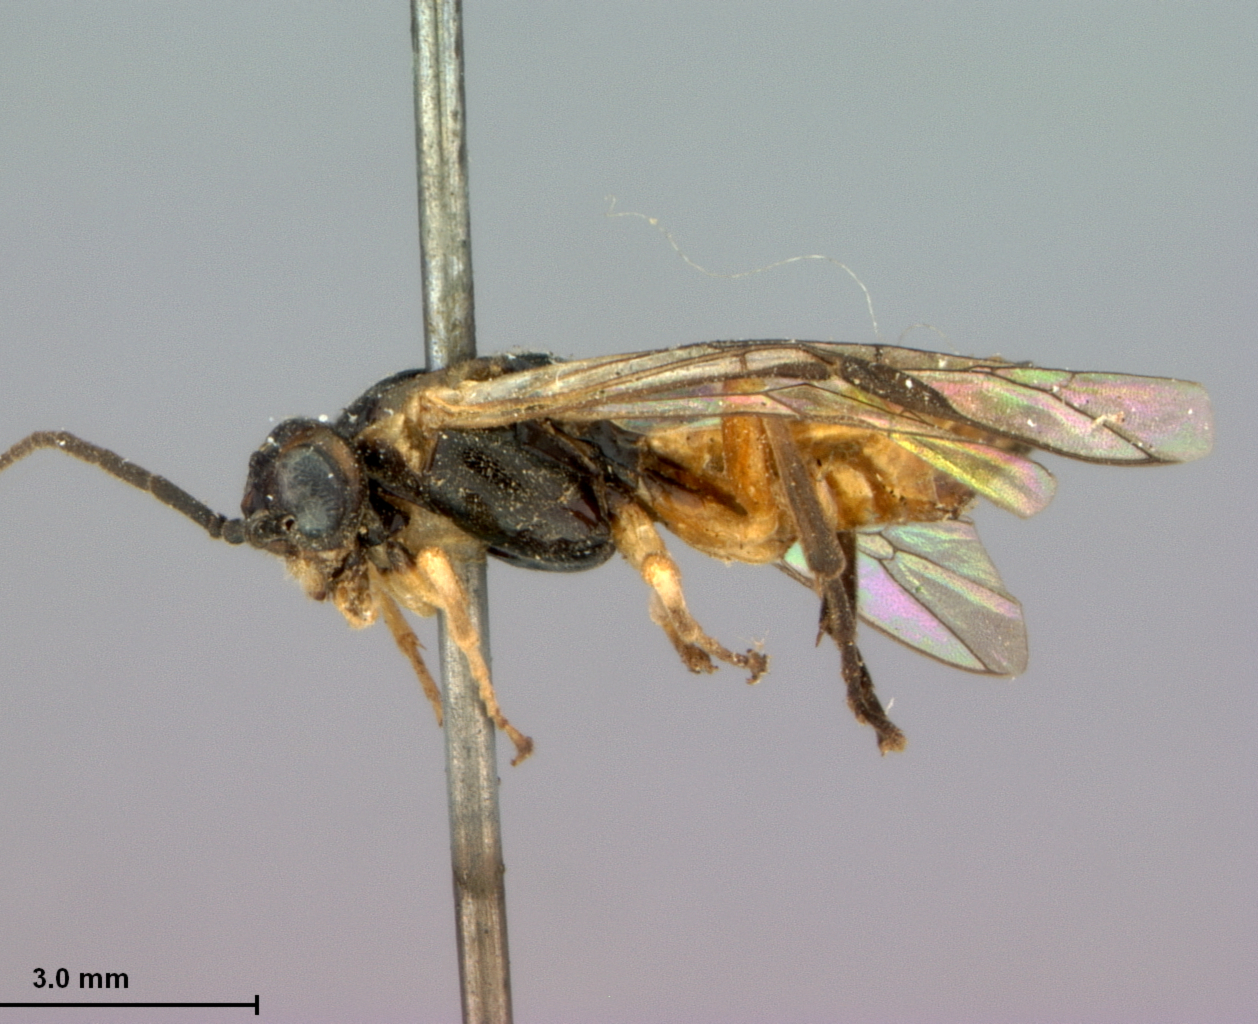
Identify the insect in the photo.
Pteronus populi
